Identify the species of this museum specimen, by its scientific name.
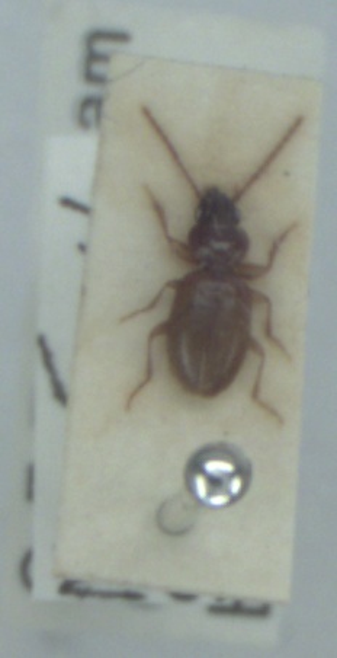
Epaphius secalis
